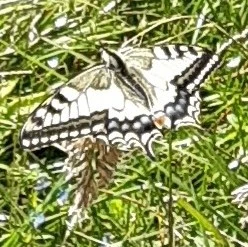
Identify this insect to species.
Papilio machaon
